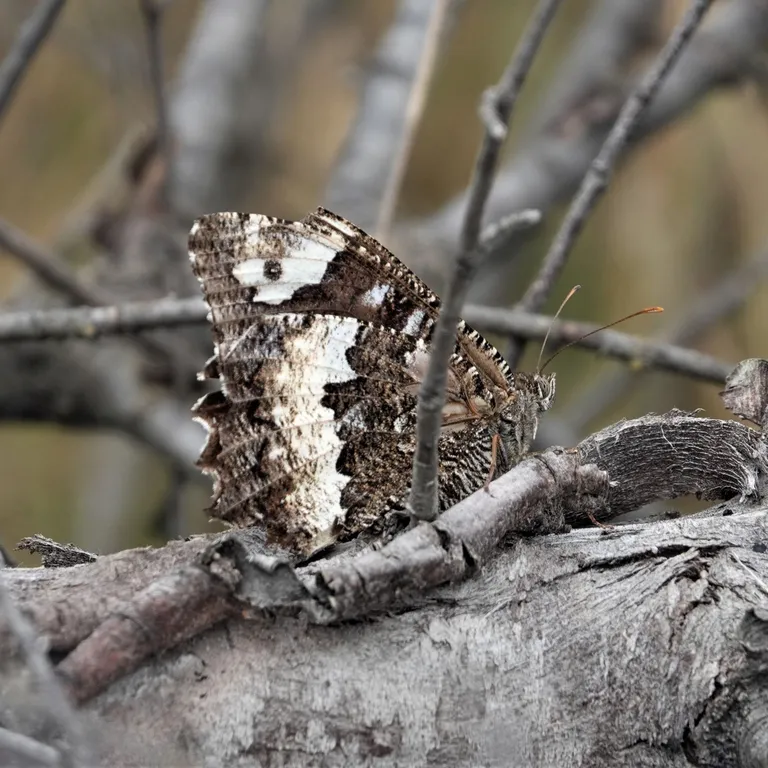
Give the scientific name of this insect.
Brintesia circe
